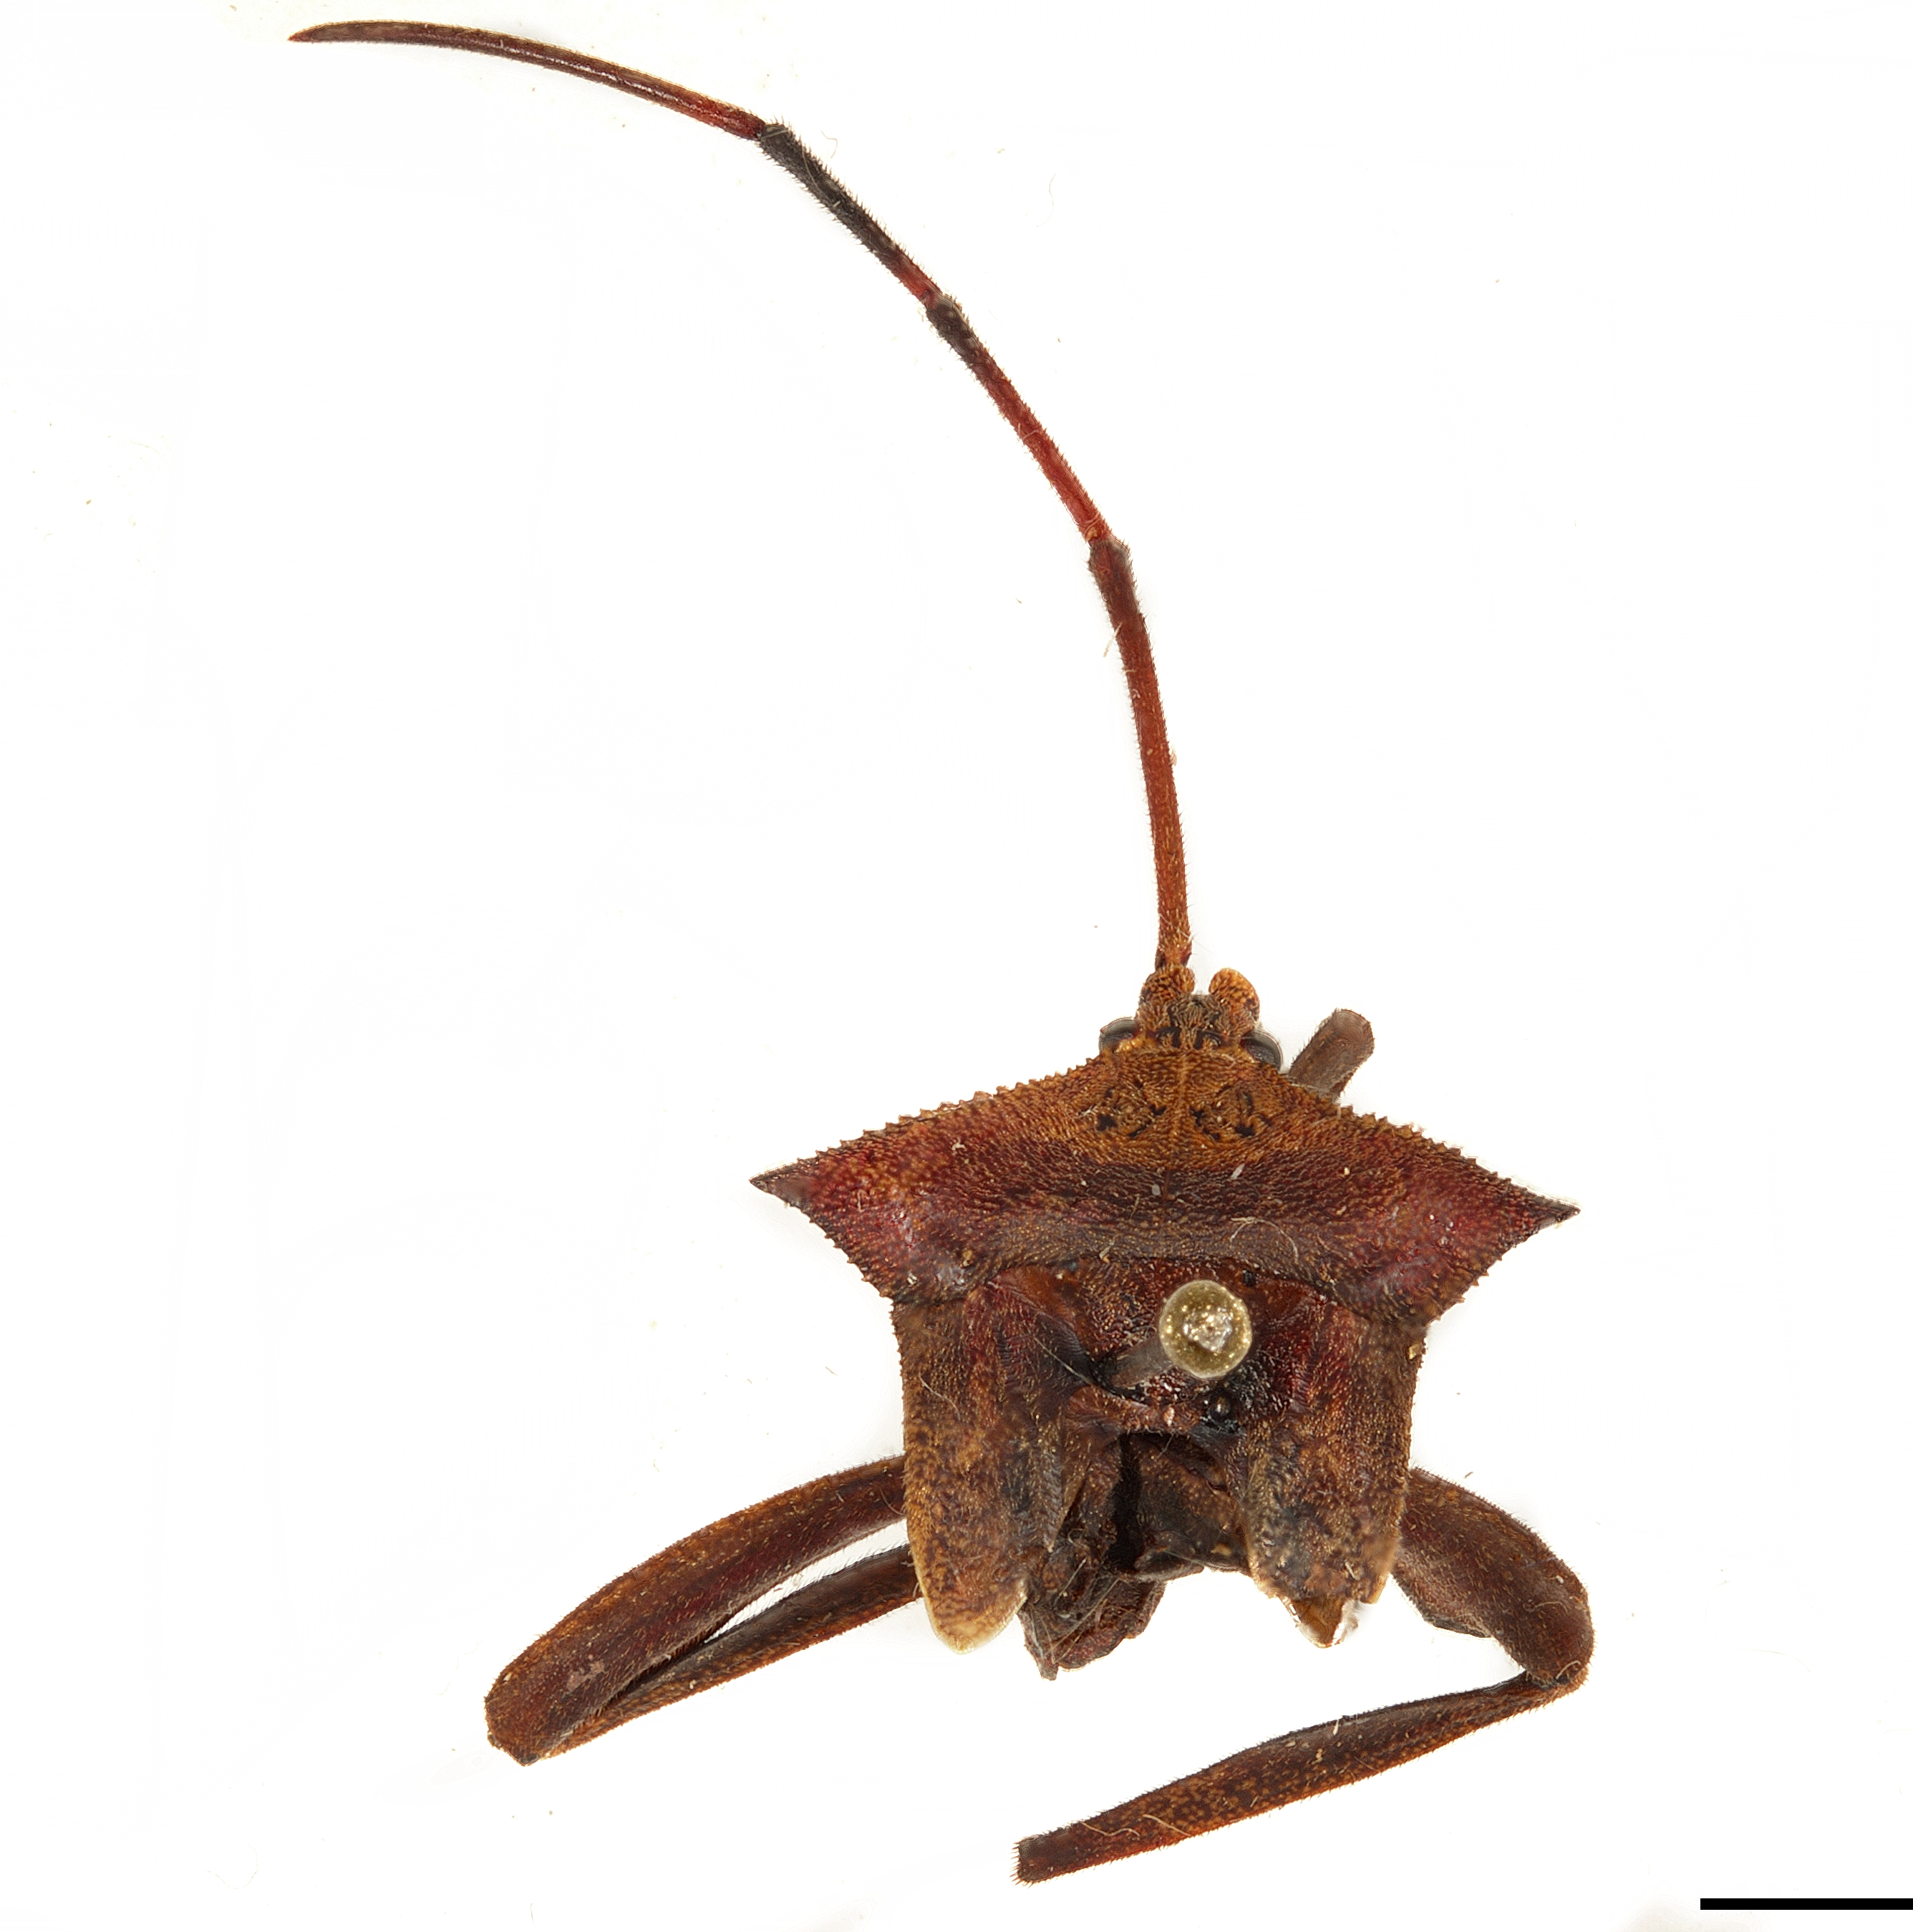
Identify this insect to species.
Xyrophoreus formidabilis
